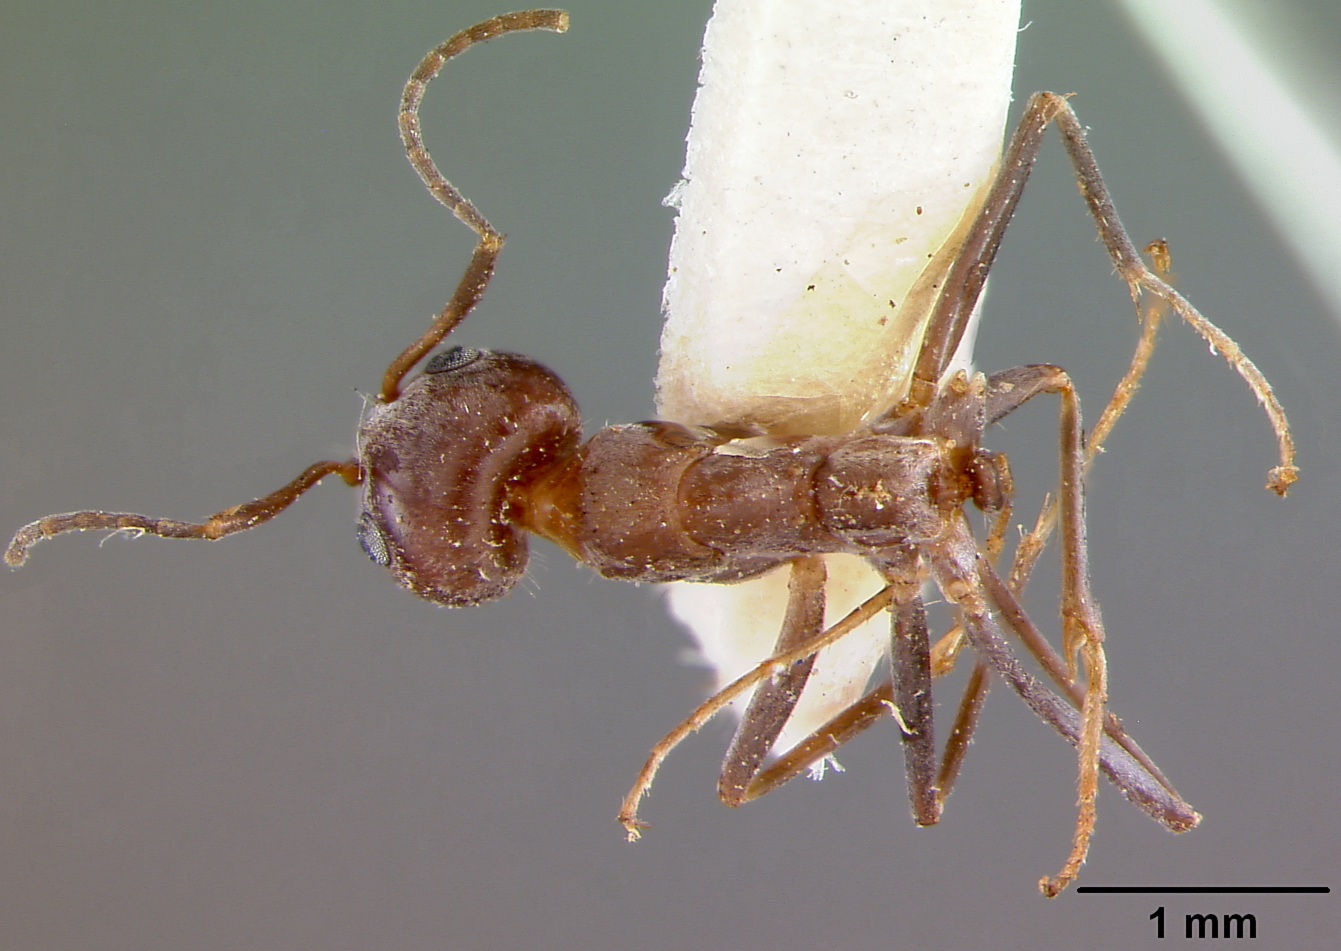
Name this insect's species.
Iridomyrmex gracilis
